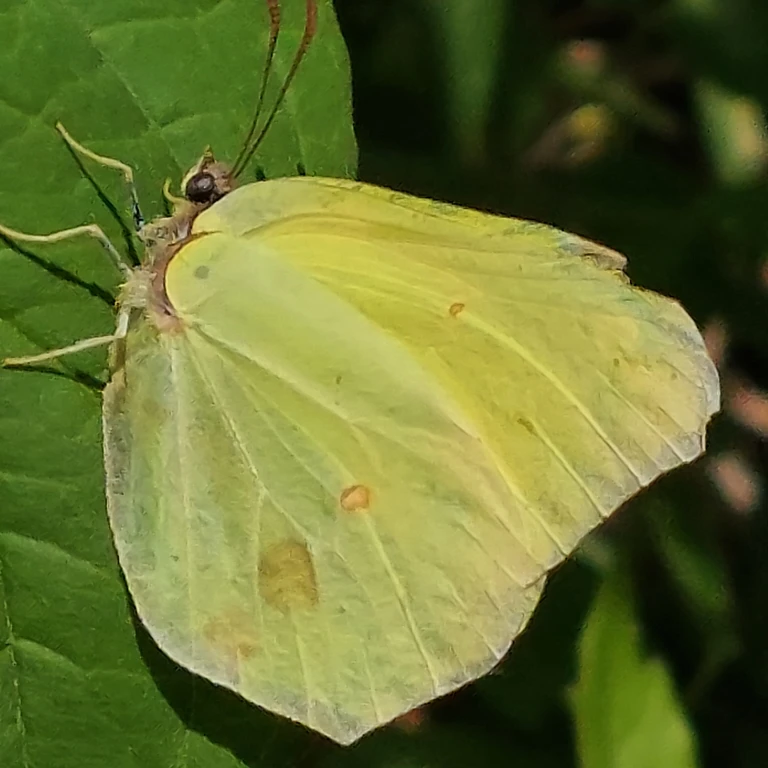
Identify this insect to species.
Gonepteryx rhamni
